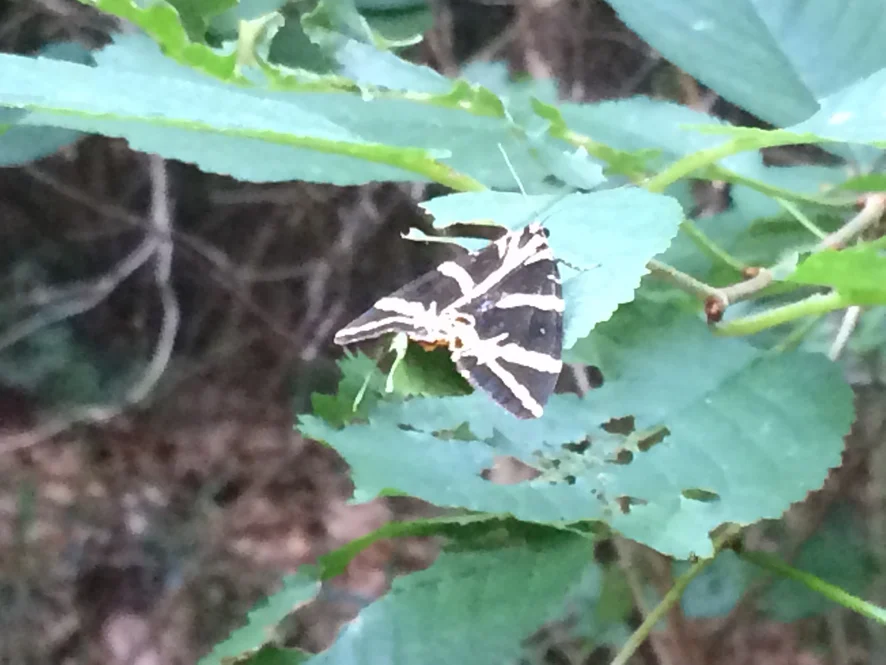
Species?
Euplagia quadripunctaria
